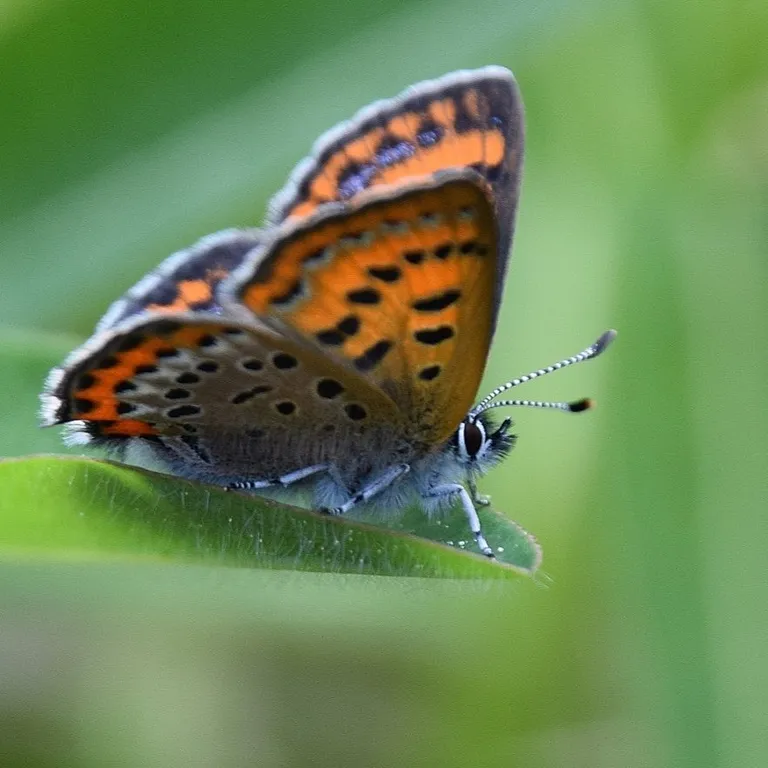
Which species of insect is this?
Lycaena helle (also Helleia helle)
